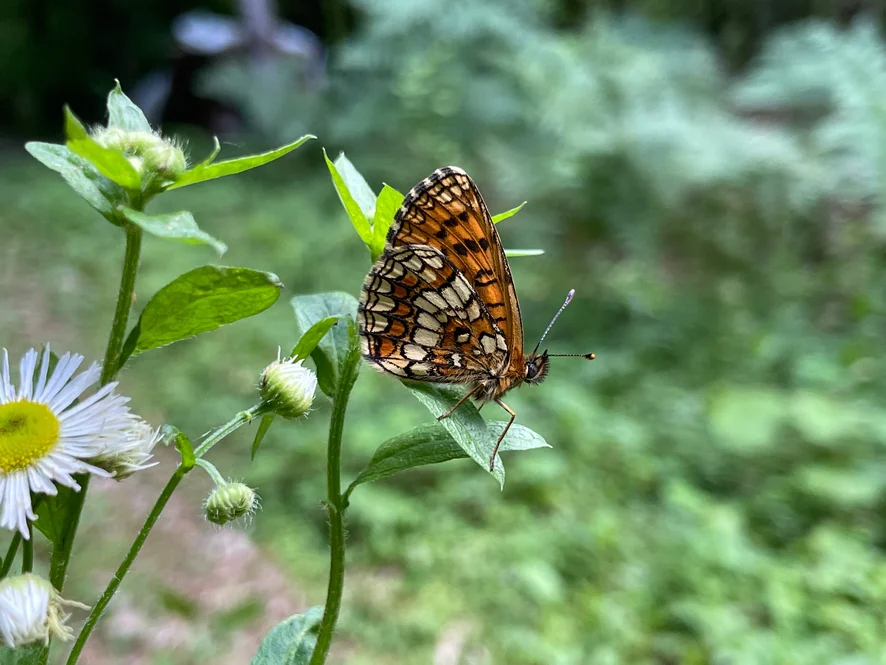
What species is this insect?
Melitaea athalia
